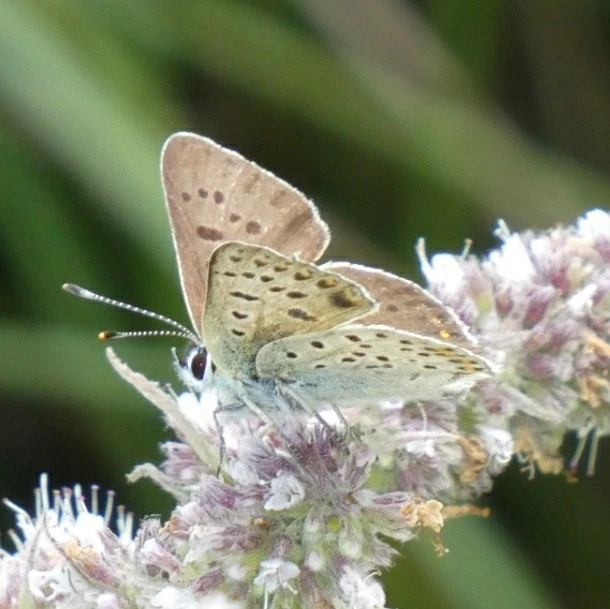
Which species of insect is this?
Lycaena tityrus (also Loweia tityrus)
